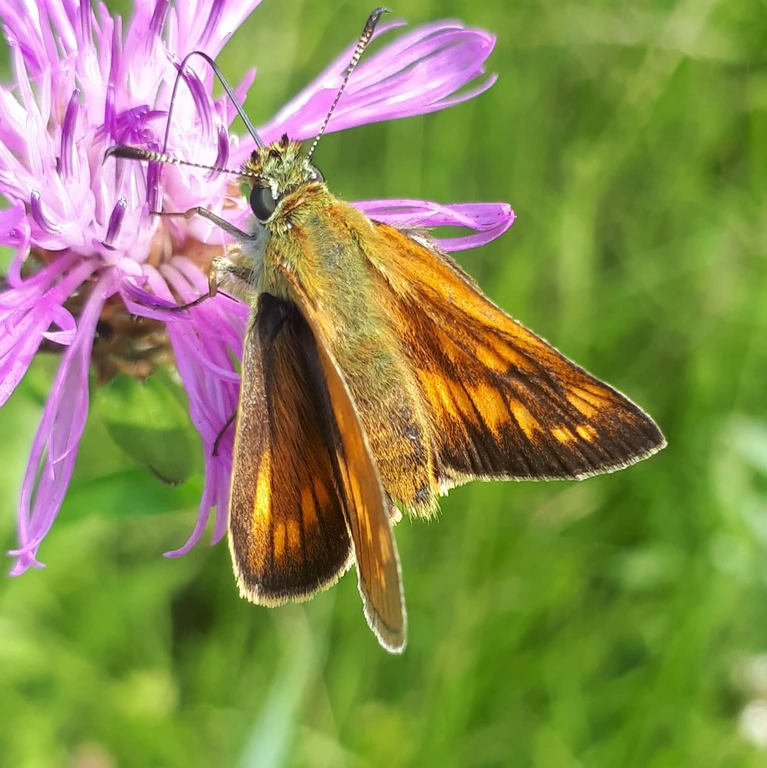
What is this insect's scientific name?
Ochlodes sylvanus (also Ochlodes venata)
